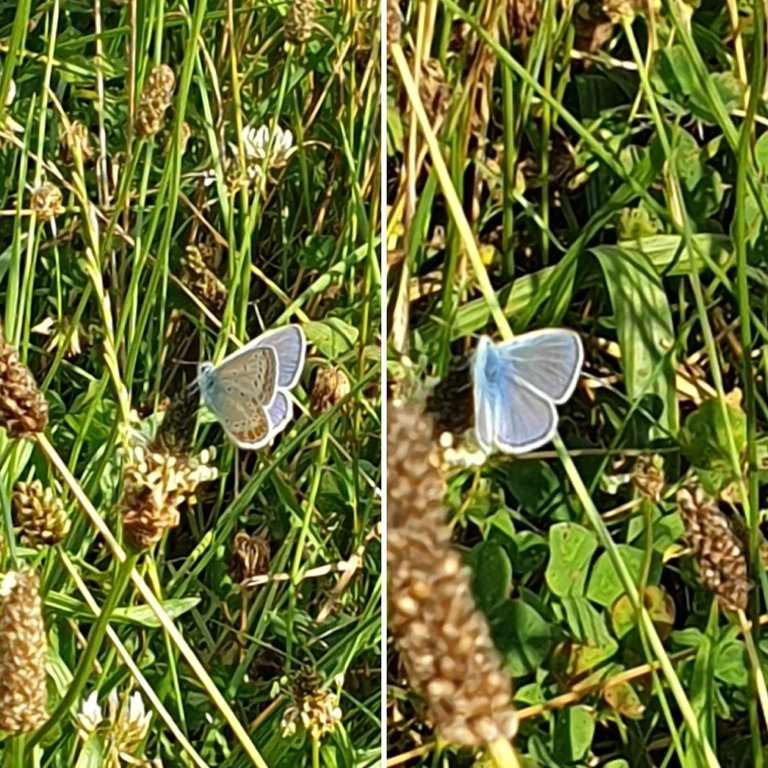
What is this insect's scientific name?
Polyommatus icarus
